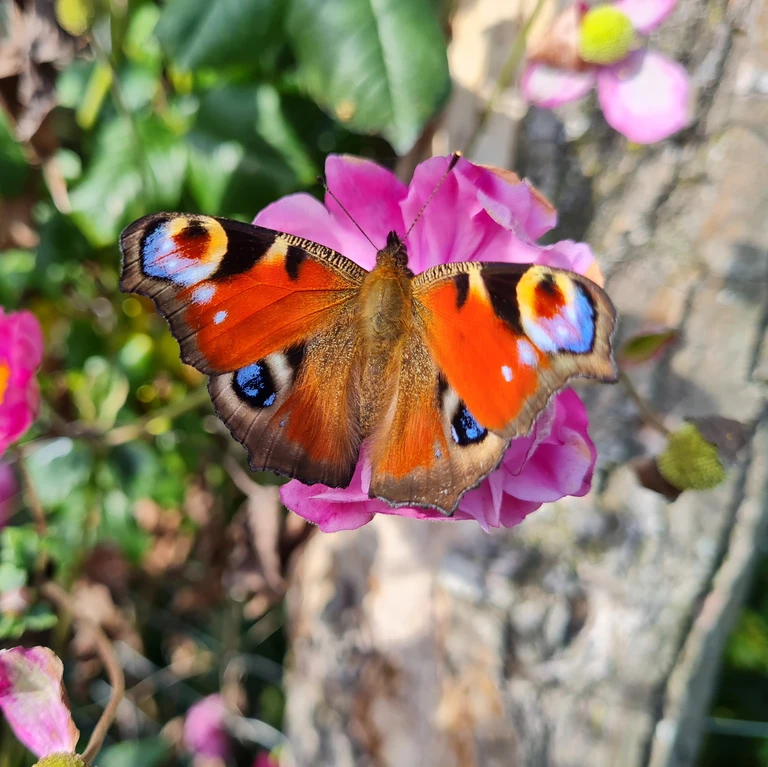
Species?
Aglais io
